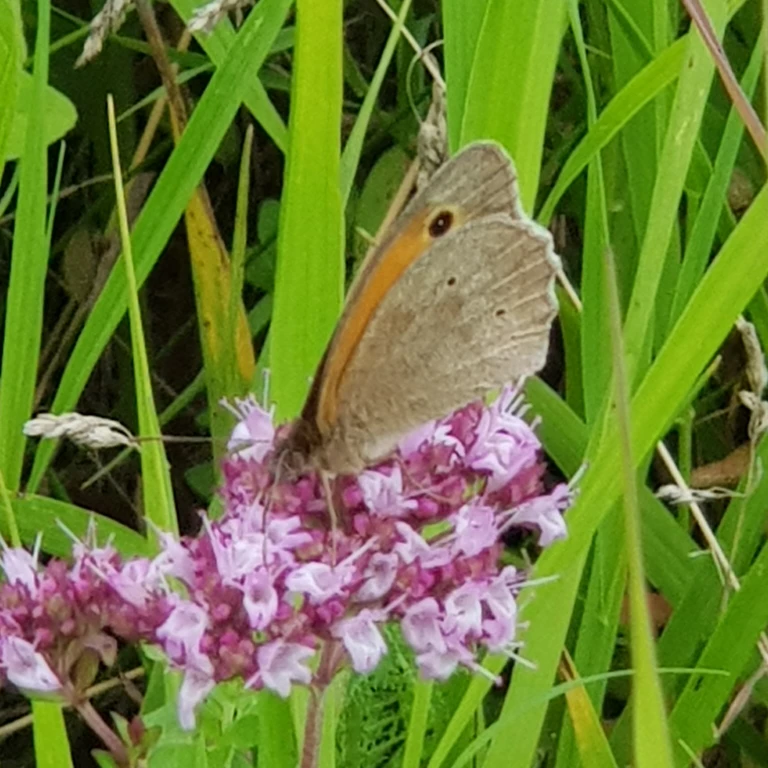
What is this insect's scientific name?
Maniola jurtina
